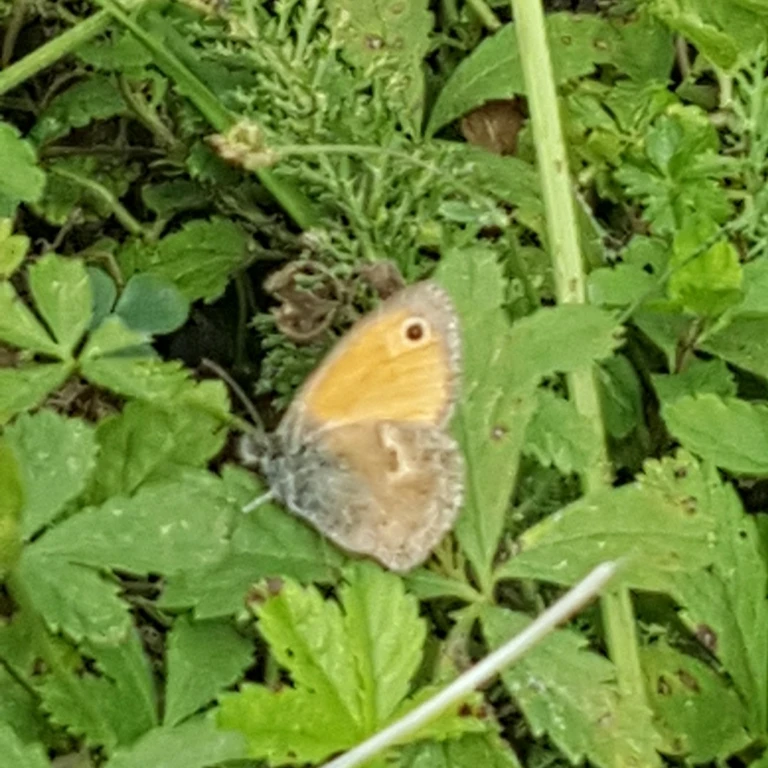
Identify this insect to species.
Coenonympha pamphilus
